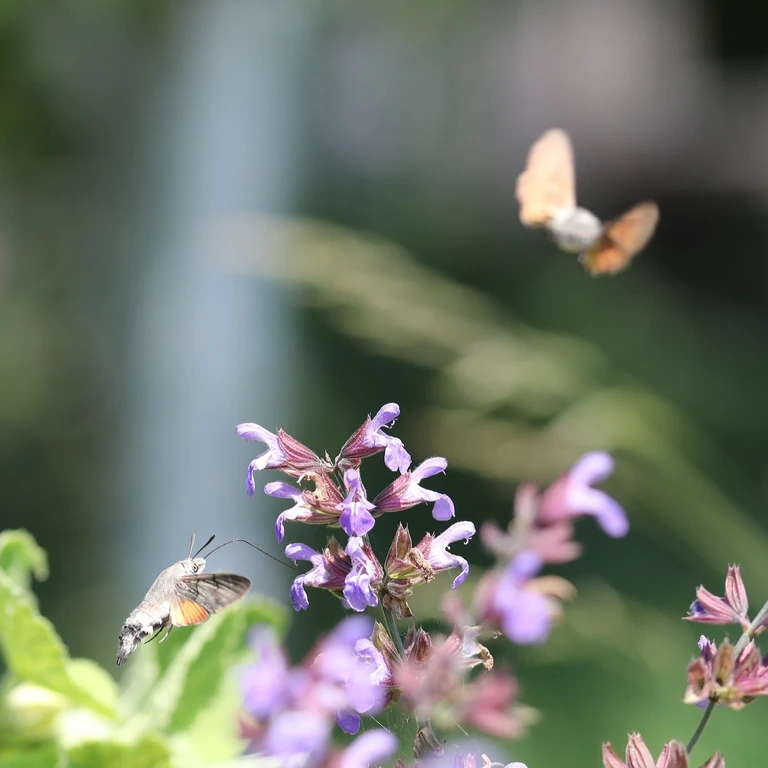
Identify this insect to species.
Macroglossum stellatarum
